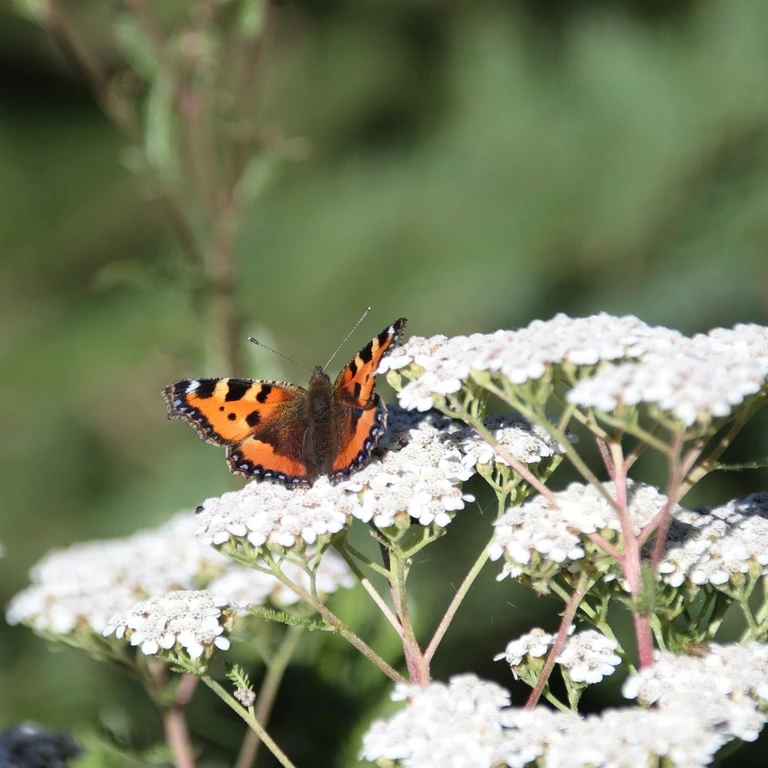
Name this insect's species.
Aglais urticae
